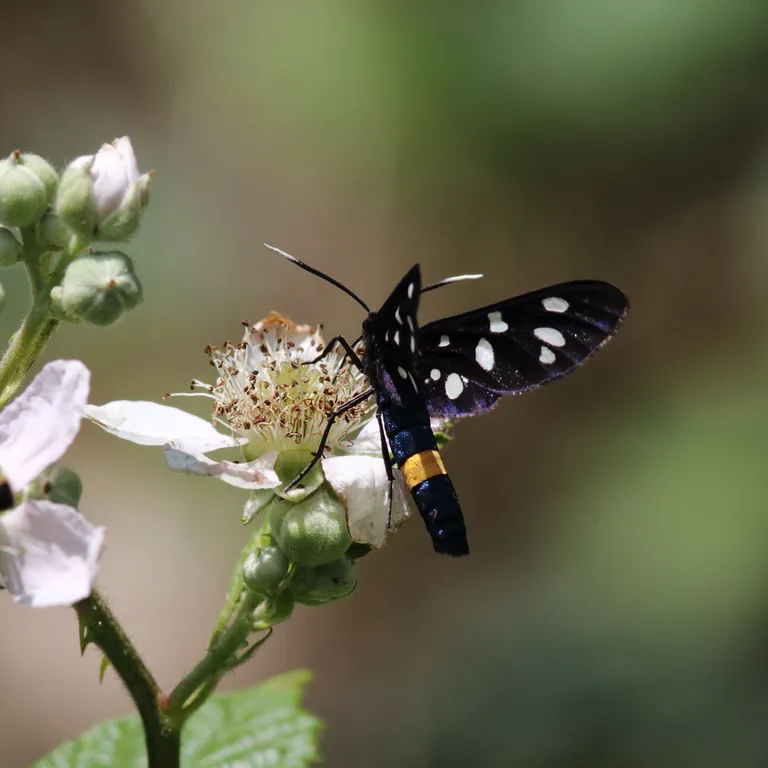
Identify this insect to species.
Amata phegea
